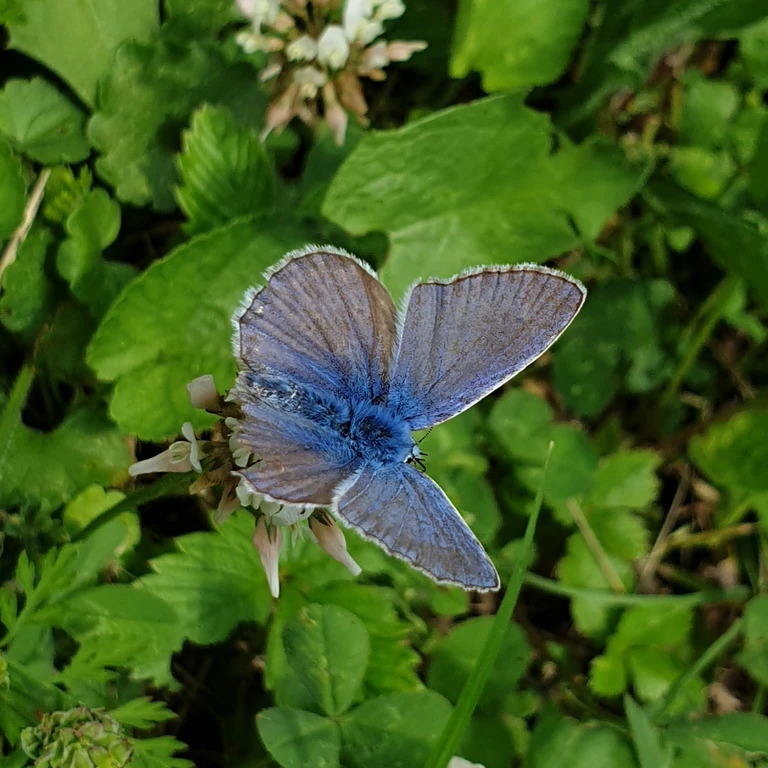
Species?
Polyommatus icarus
